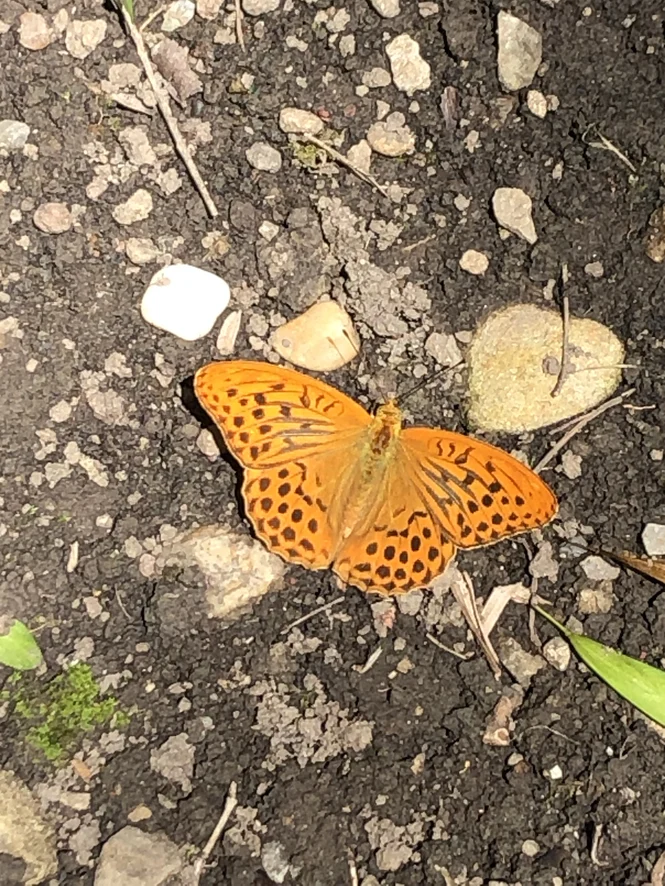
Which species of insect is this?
Argynnis paphia
